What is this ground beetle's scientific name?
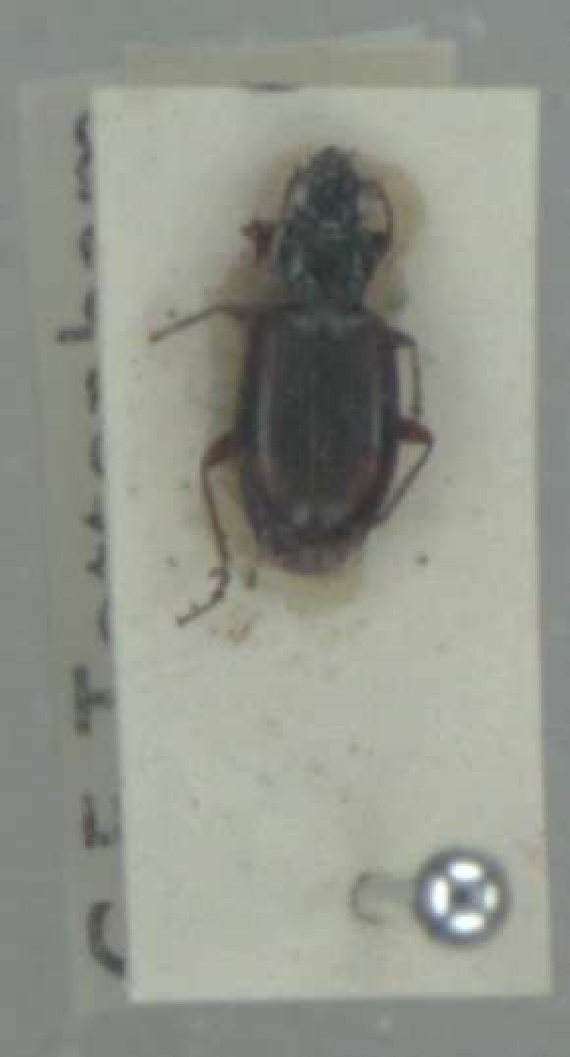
Bembidion tetracolum
